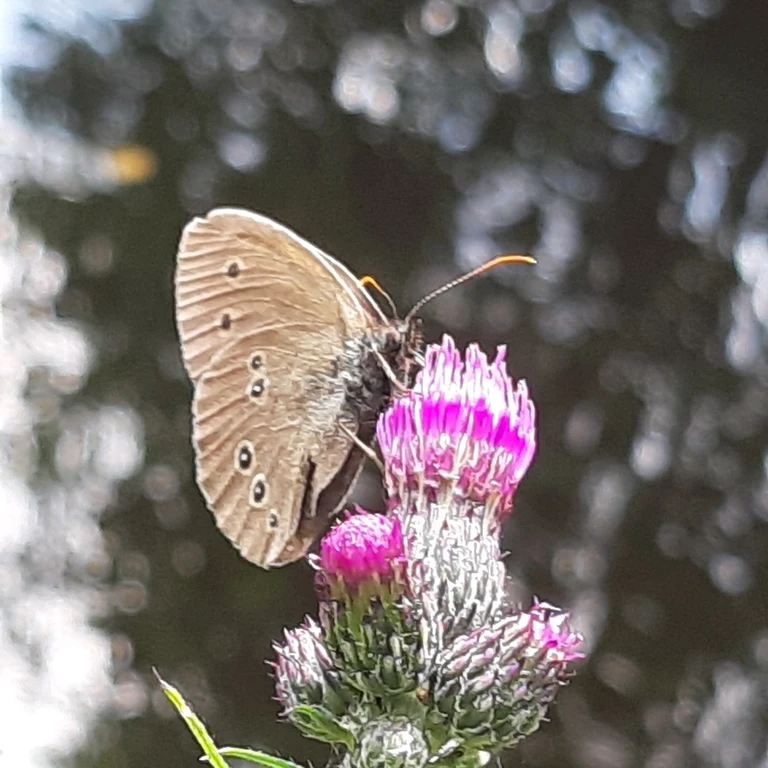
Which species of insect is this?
Aphantopus hyperantus
